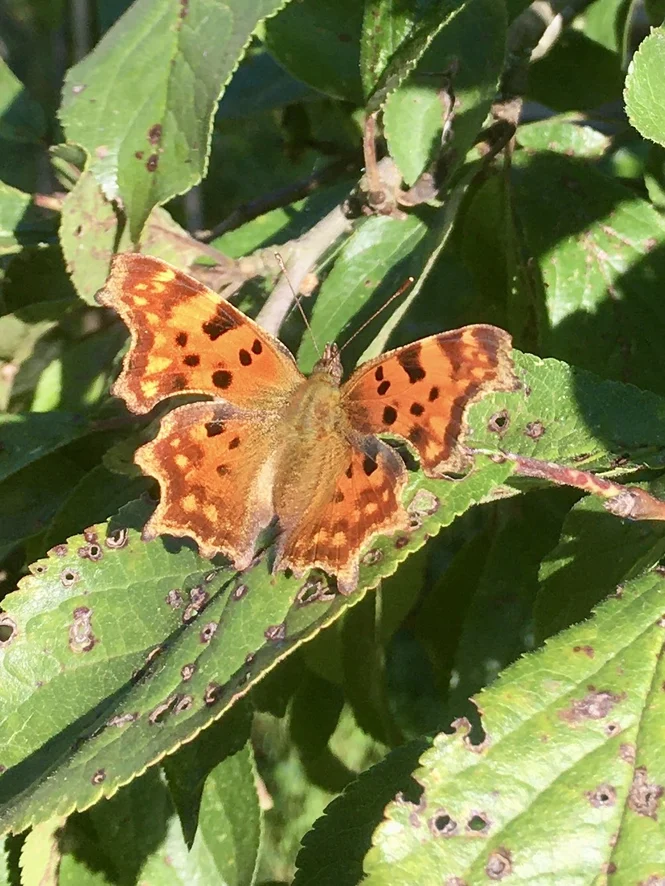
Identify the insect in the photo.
Polygonia c-album
